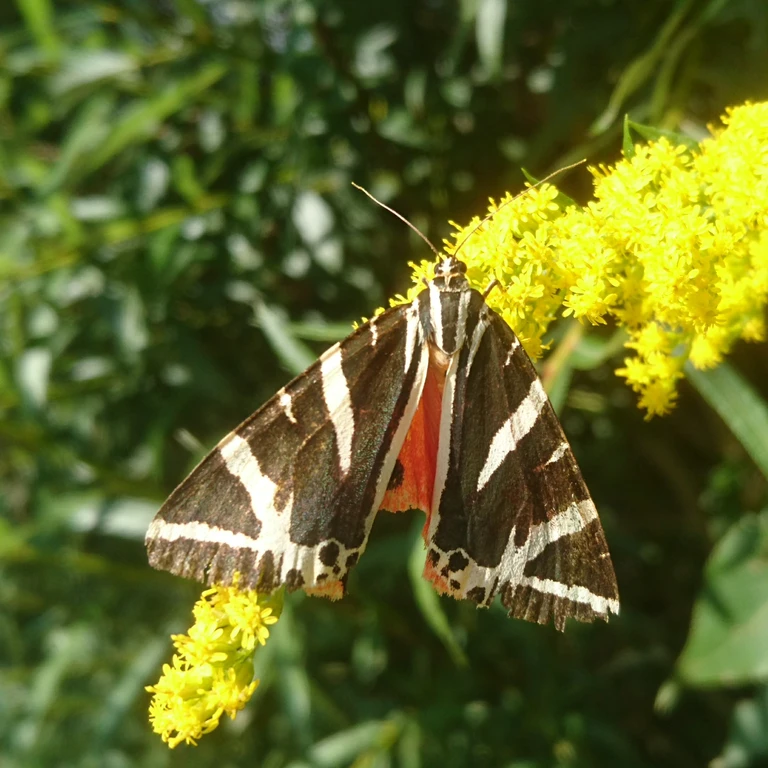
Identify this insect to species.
Euplagia quadripunctaria
